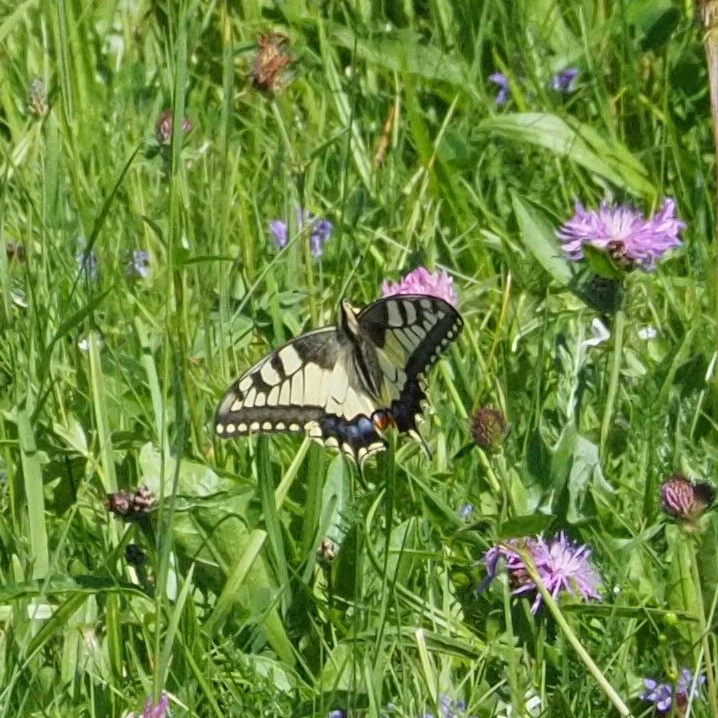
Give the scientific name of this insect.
Papilio machaon
